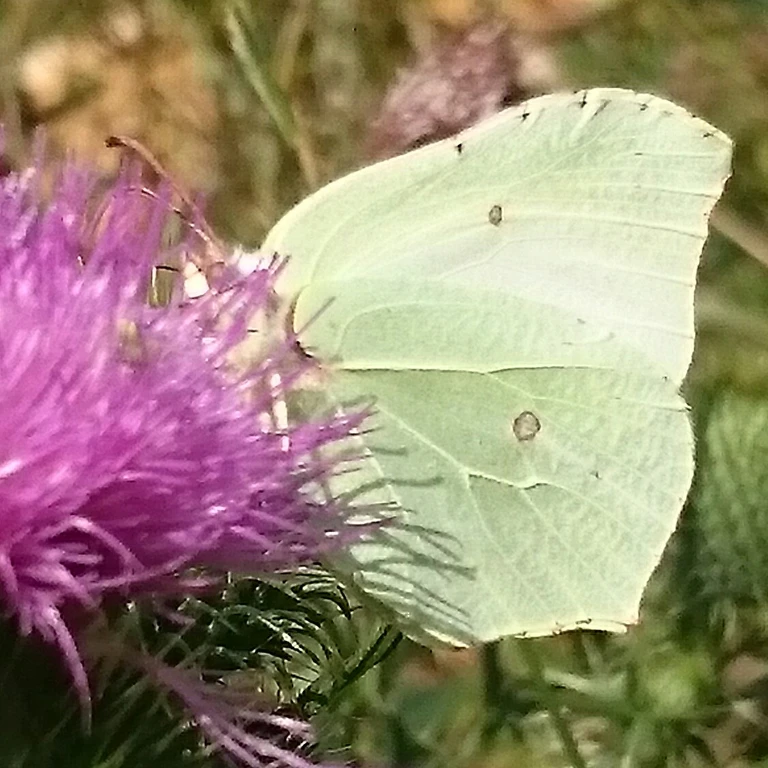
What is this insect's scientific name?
Gonepteryx rhamni
